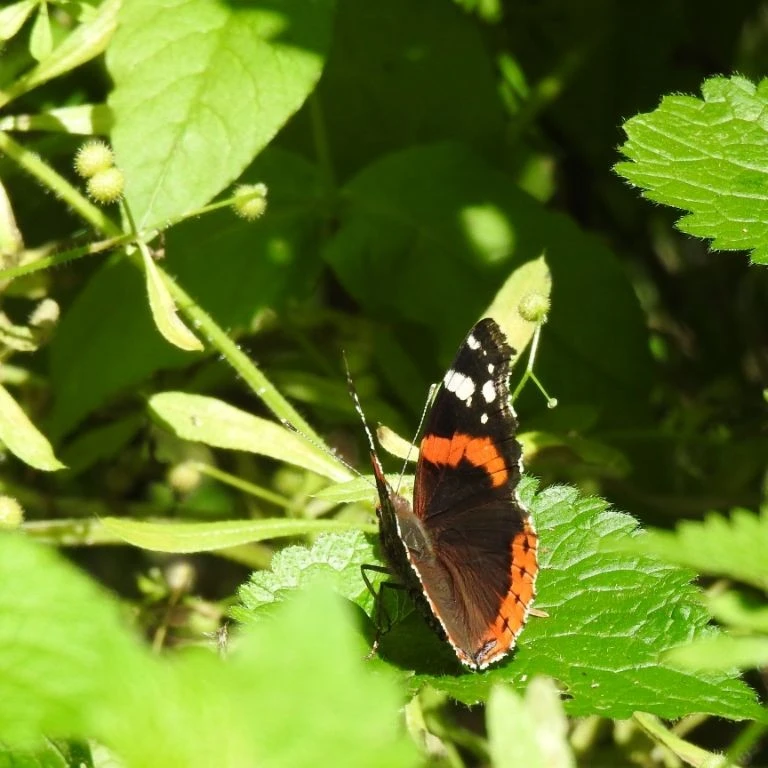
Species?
Vanessa atalanta
